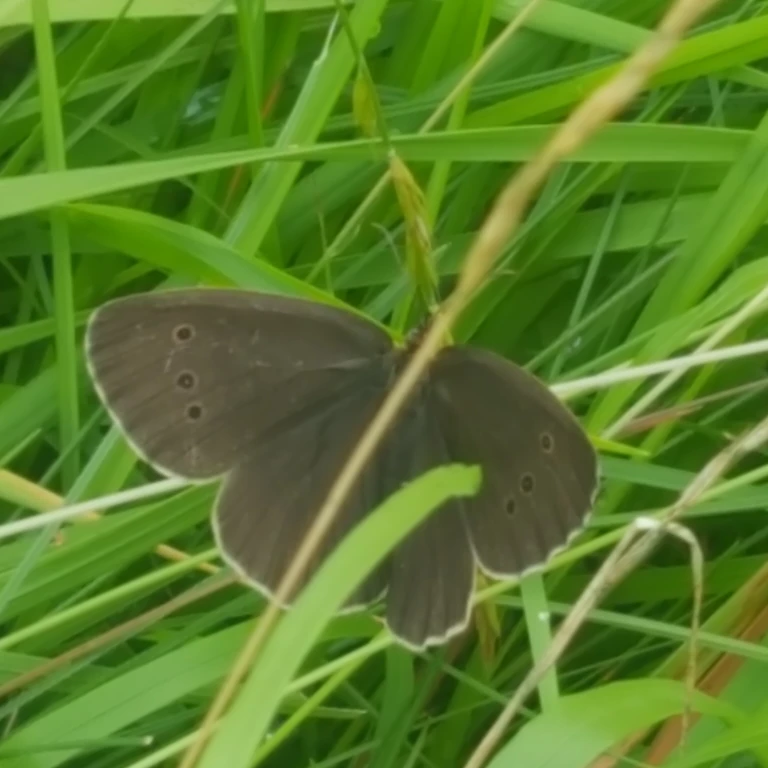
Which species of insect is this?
Aphantopus hyperantus
